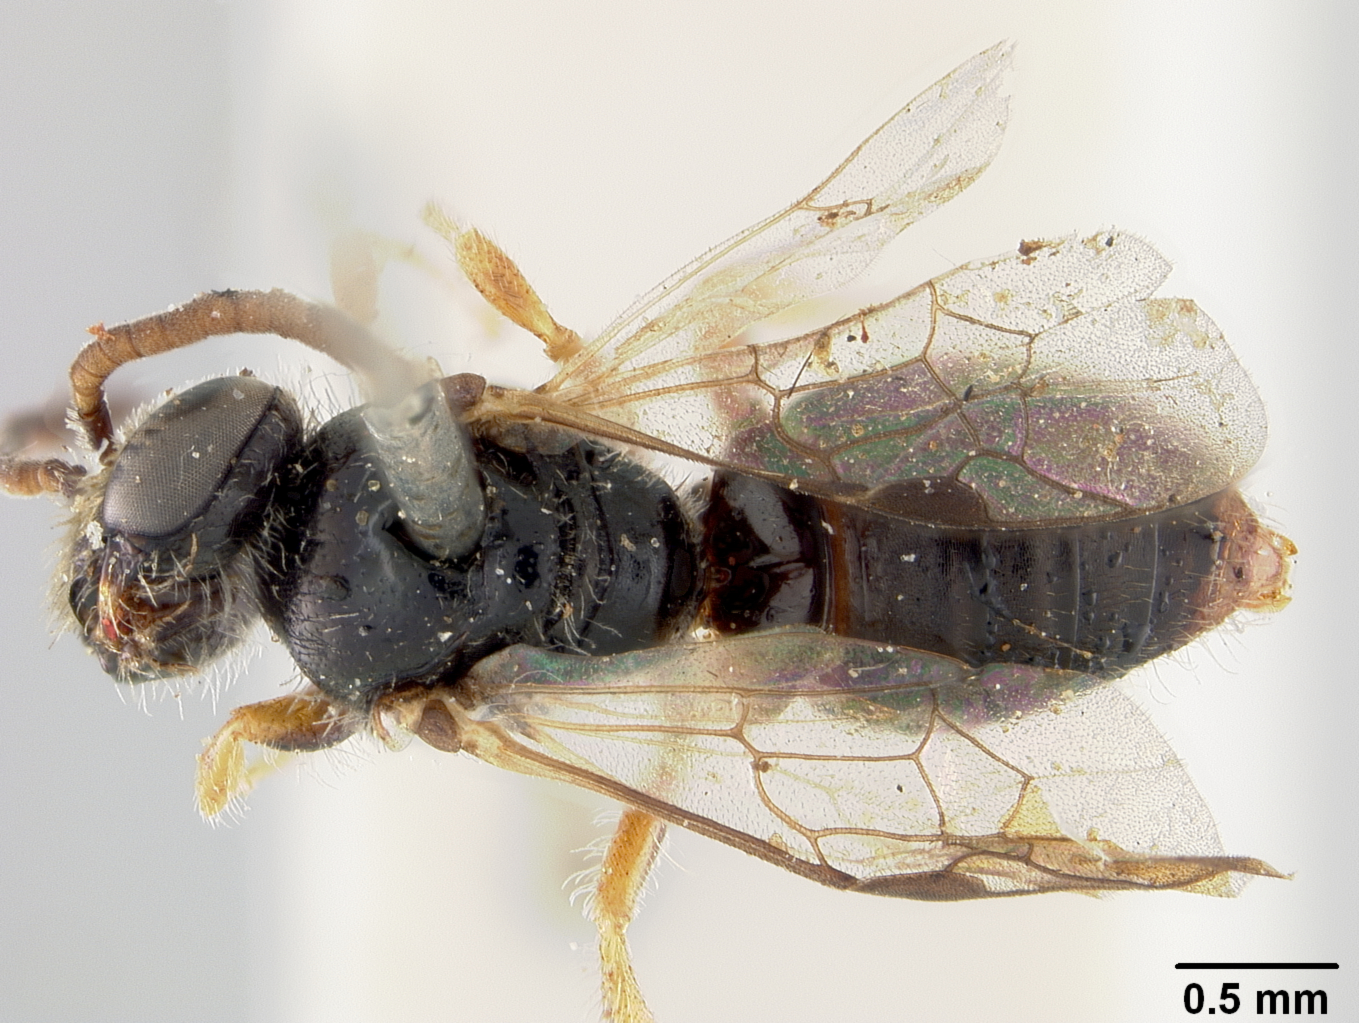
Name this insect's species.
Pachyprosopis barbata
